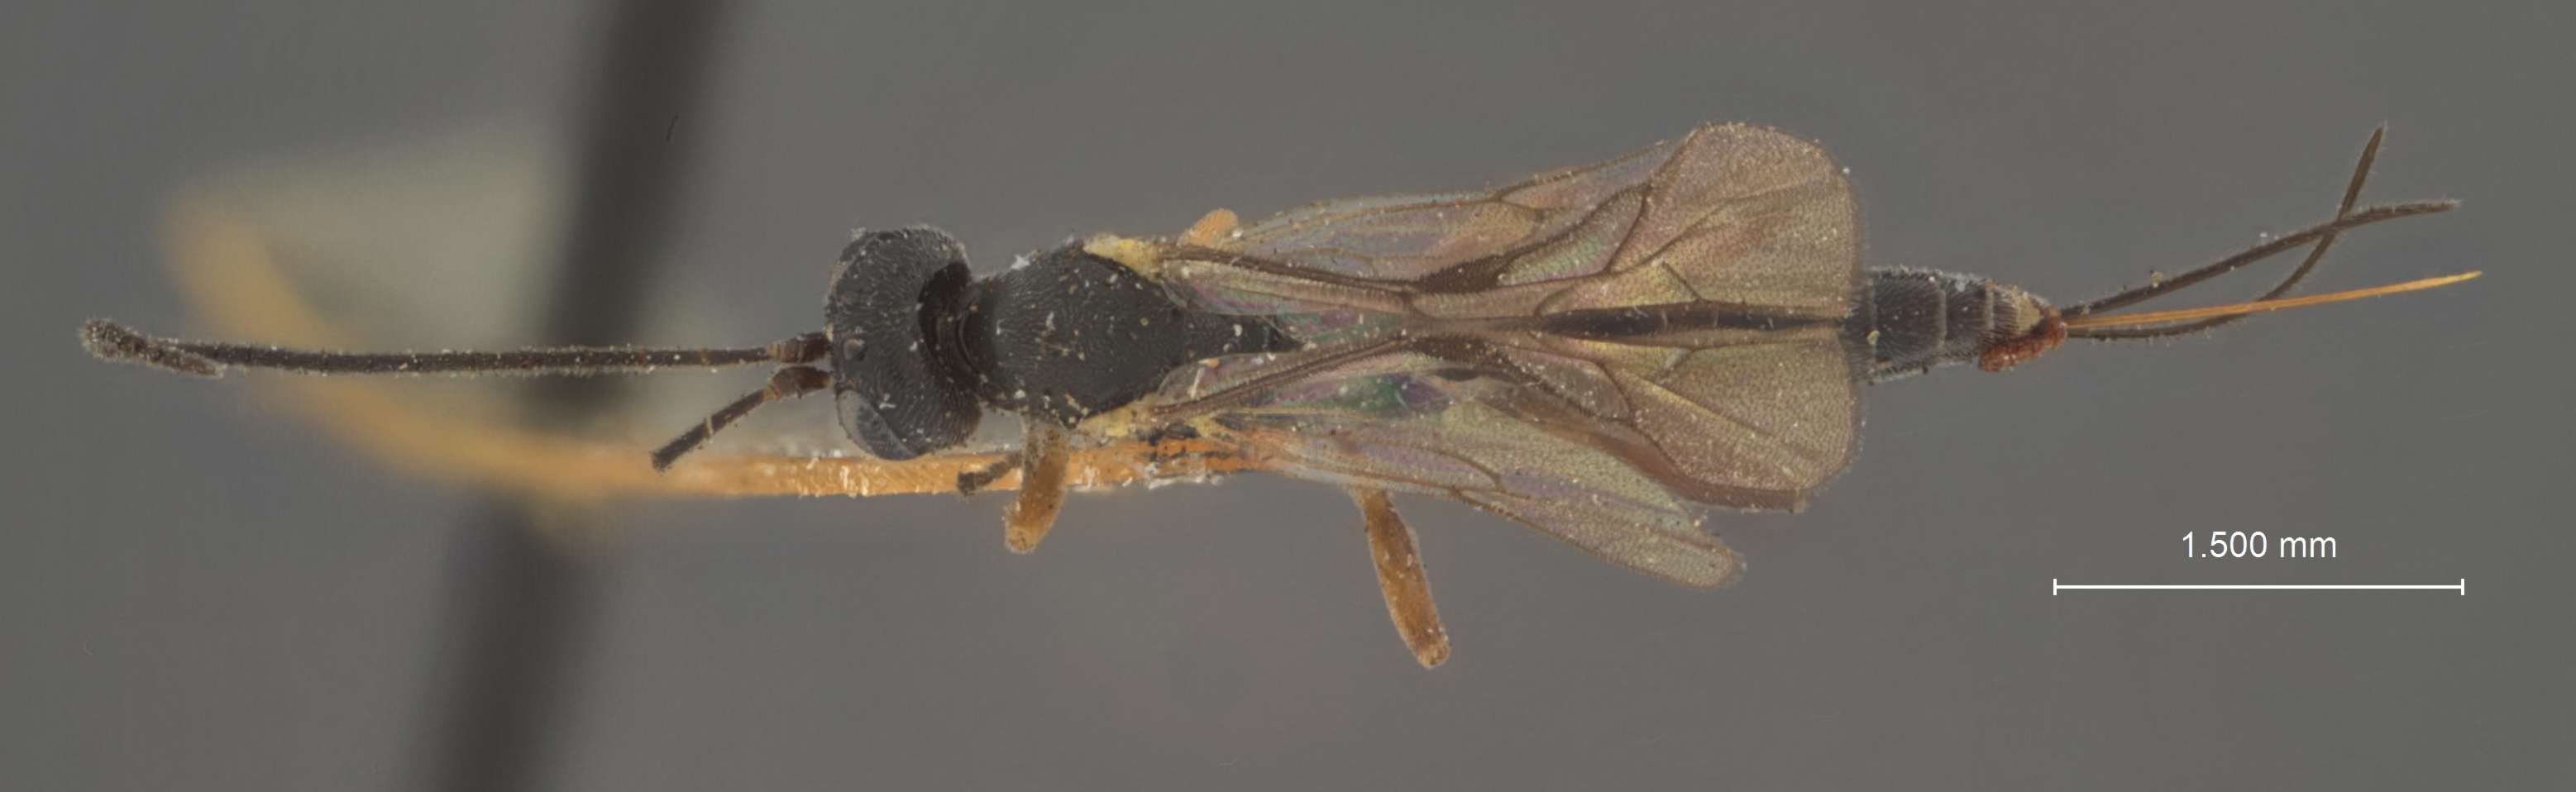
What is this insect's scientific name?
Phaedroctonus temporalis
